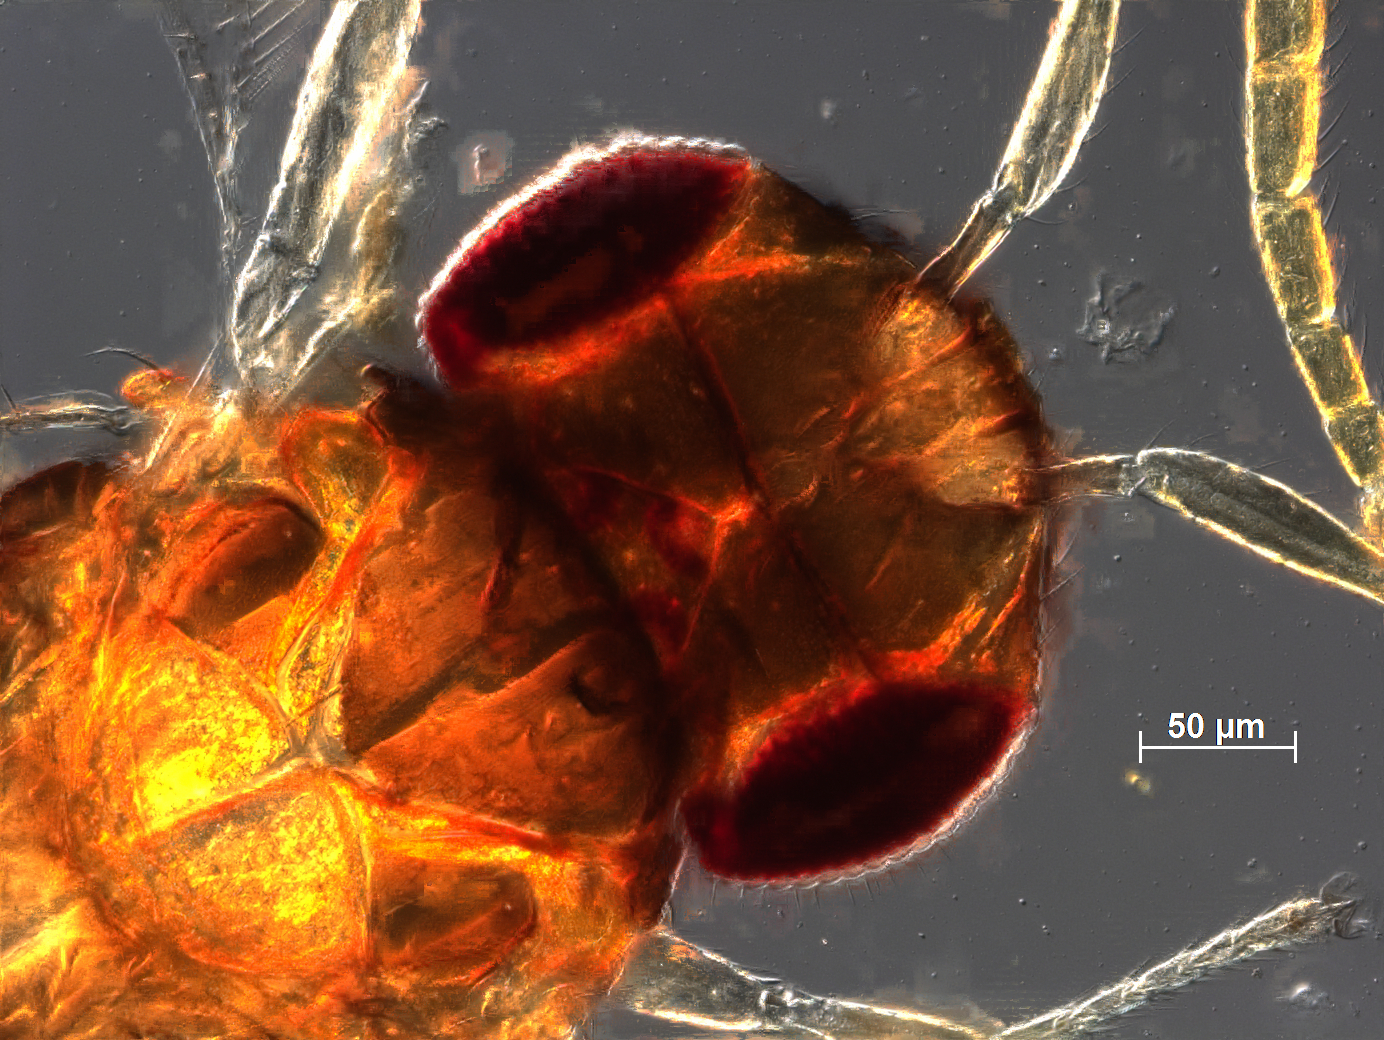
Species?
Encarsia quaintancei
